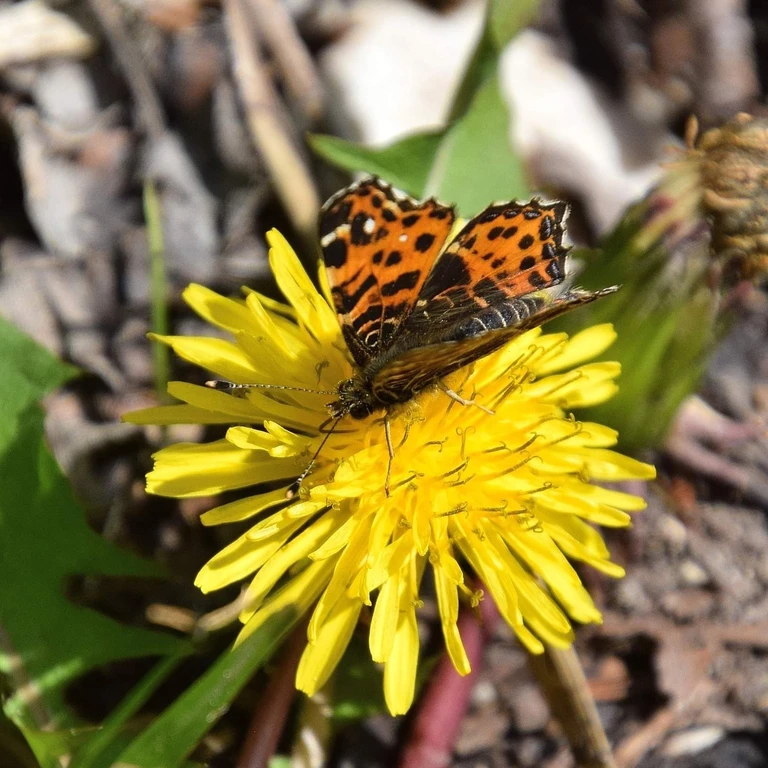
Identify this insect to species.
Araschnia levana
